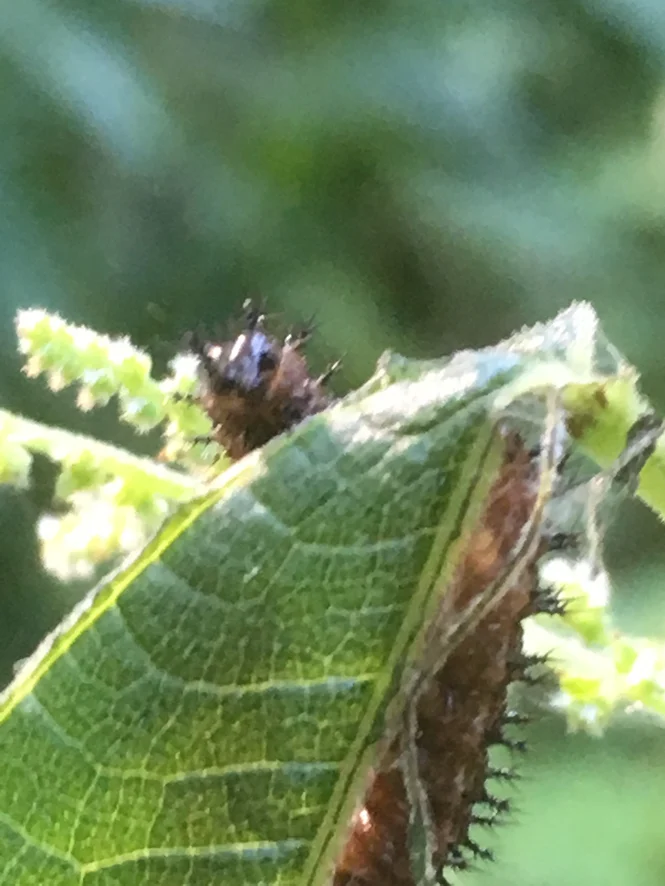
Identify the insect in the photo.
Araschnia levana
